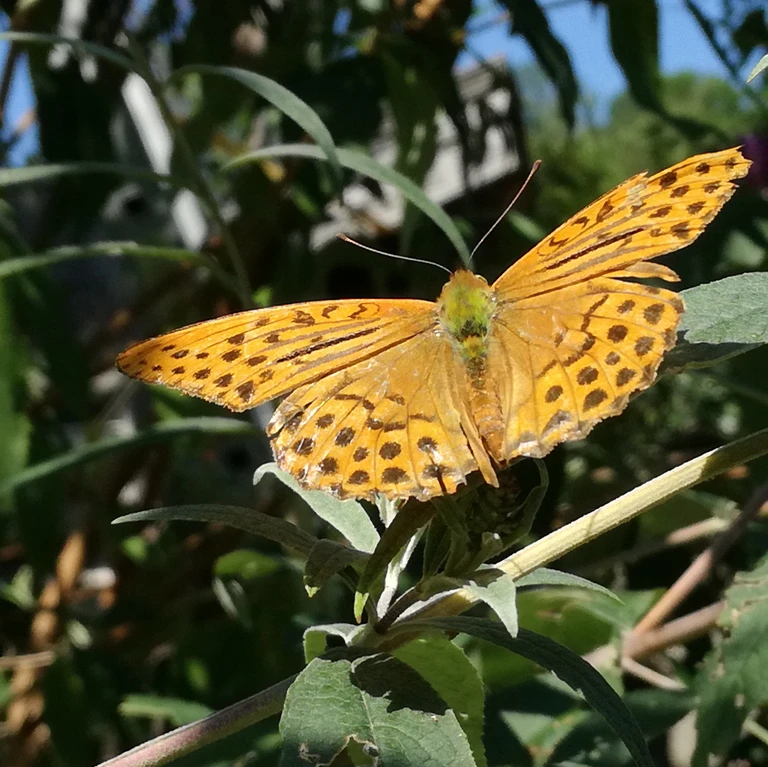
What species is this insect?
Argynnis paphia
